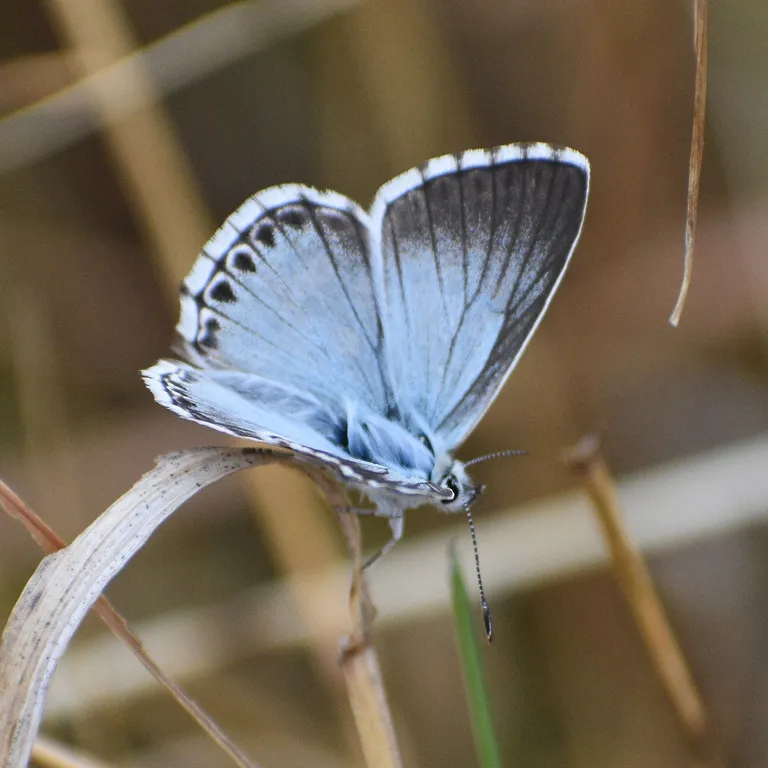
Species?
Lysandra coridon
